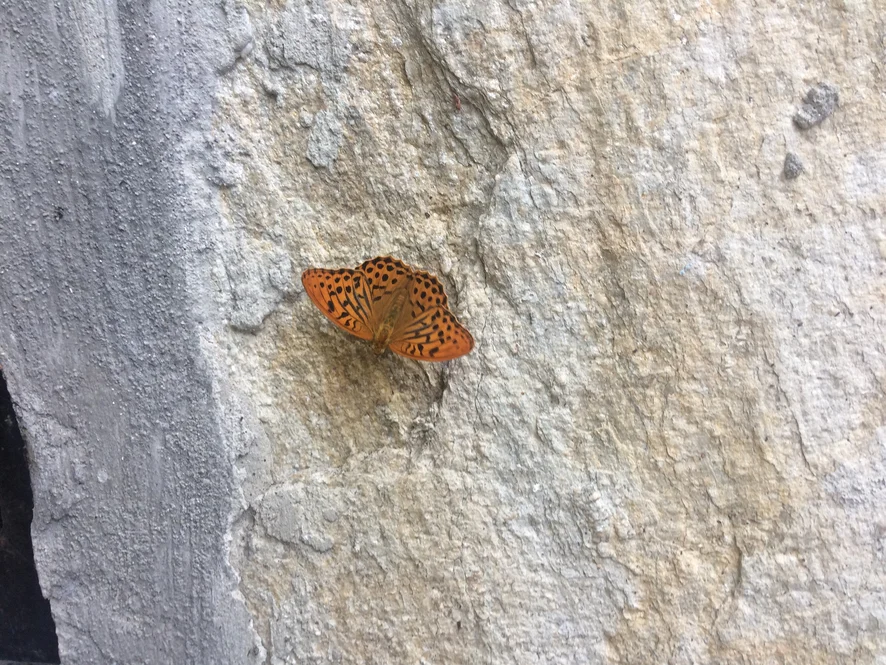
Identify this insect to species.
Argynnis paphia
